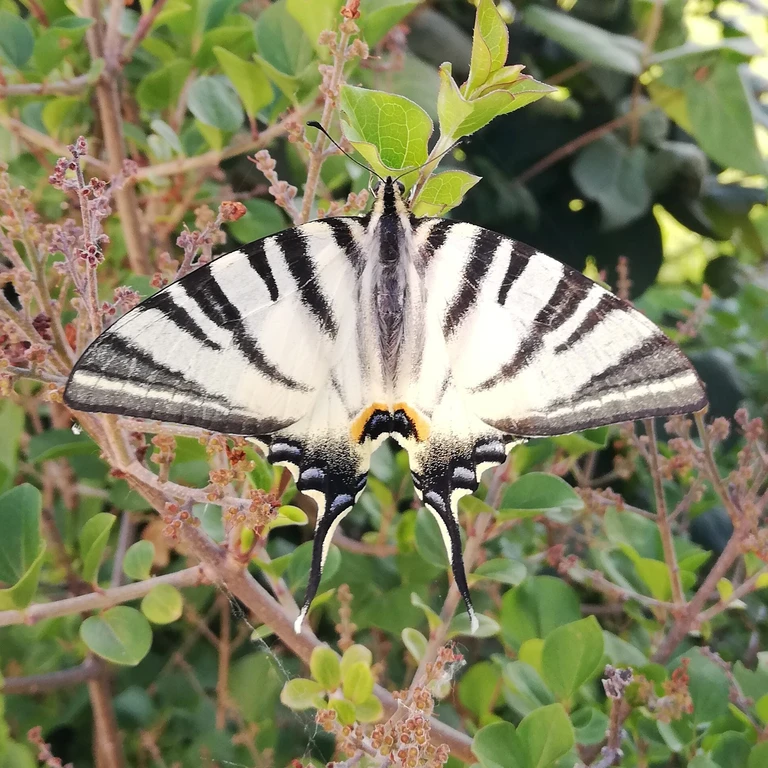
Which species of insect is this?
Iphiclides podalirius
